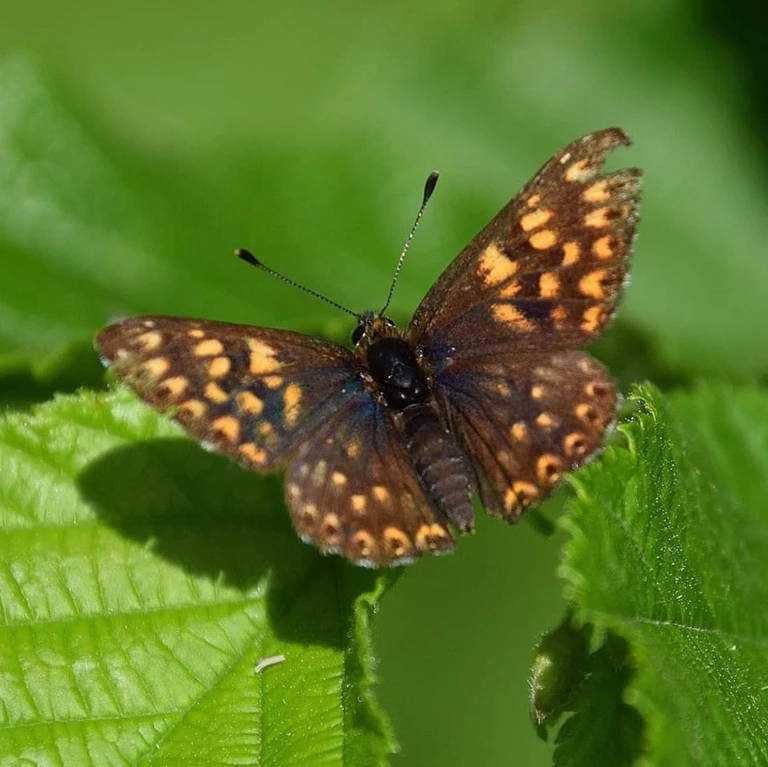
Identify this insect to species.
Hamearis lucina
